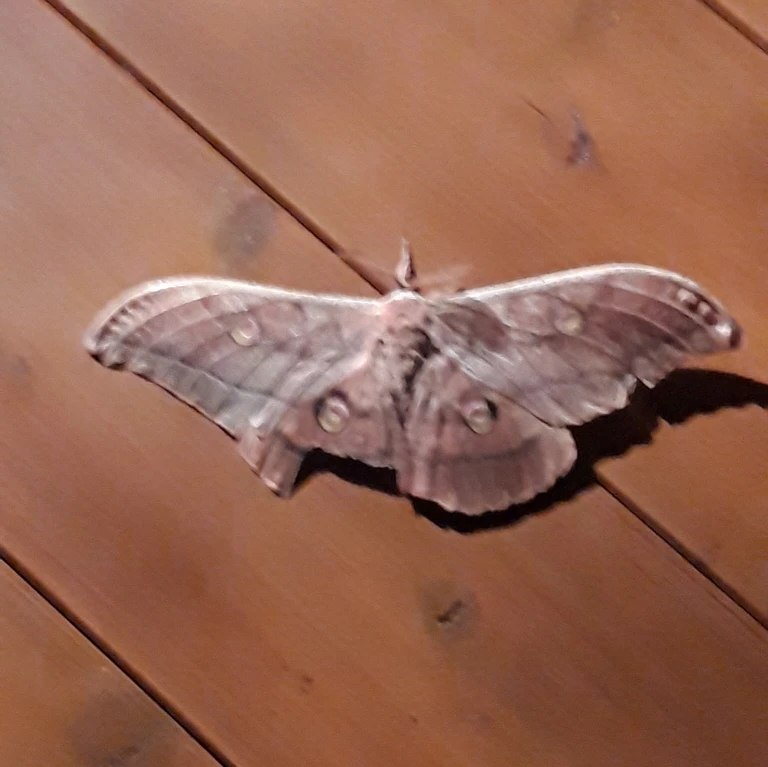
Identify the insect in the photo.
Antheraea yamamai
